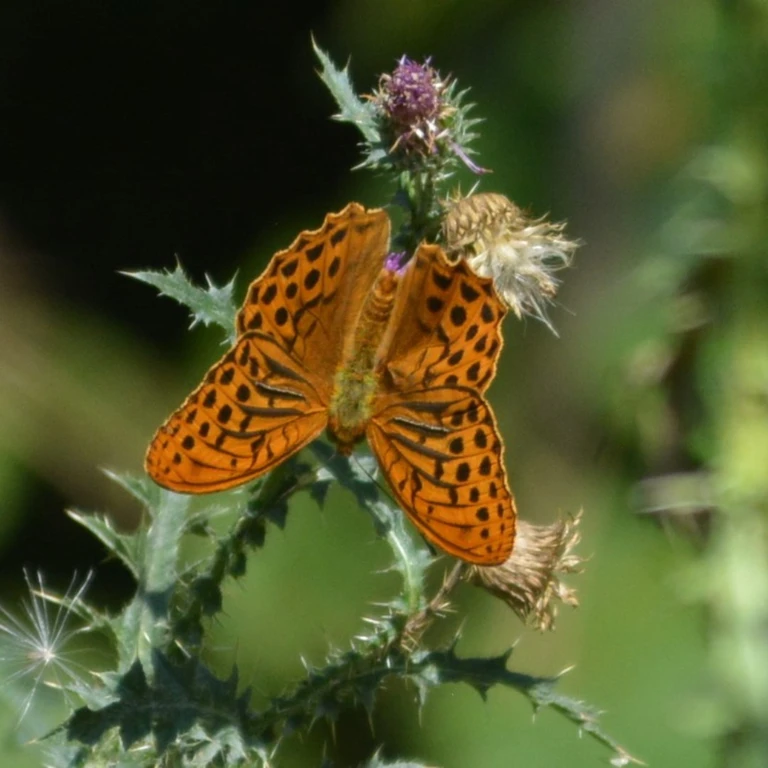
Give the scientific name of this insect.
Argynnis paphia
